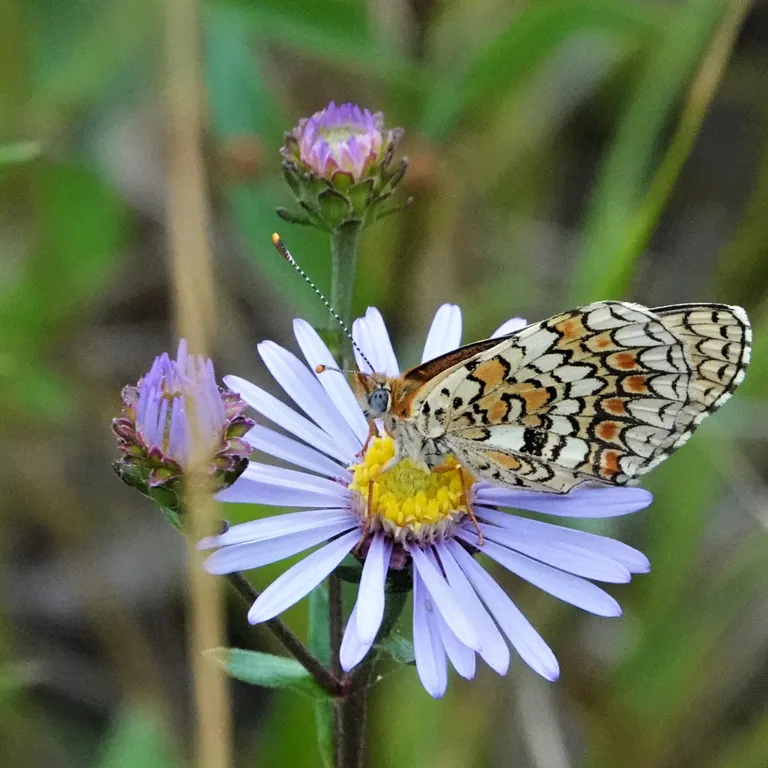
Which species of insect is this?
Melitaea phoebe
